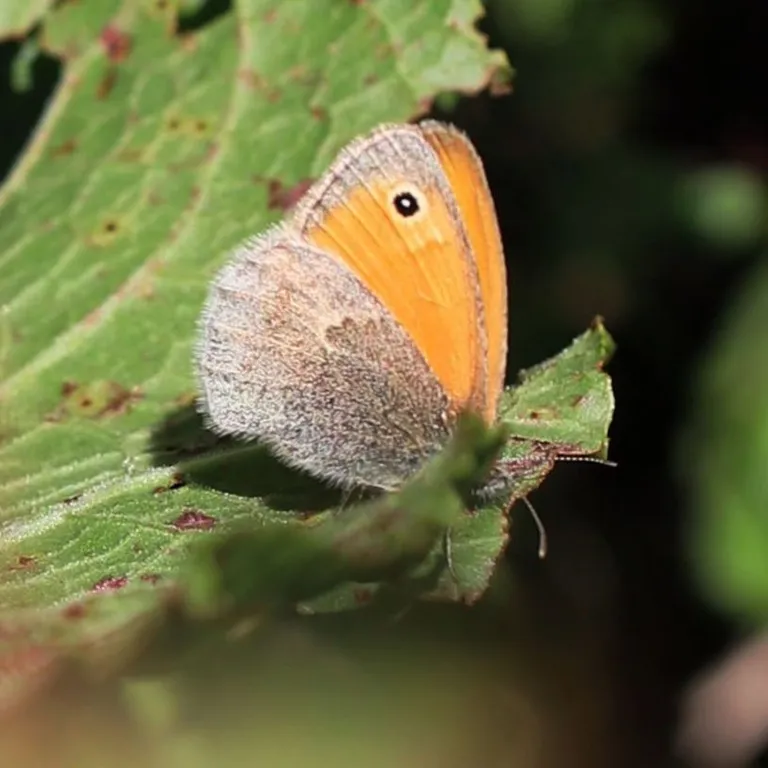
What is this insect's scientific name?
Coenonympha pamphilus
